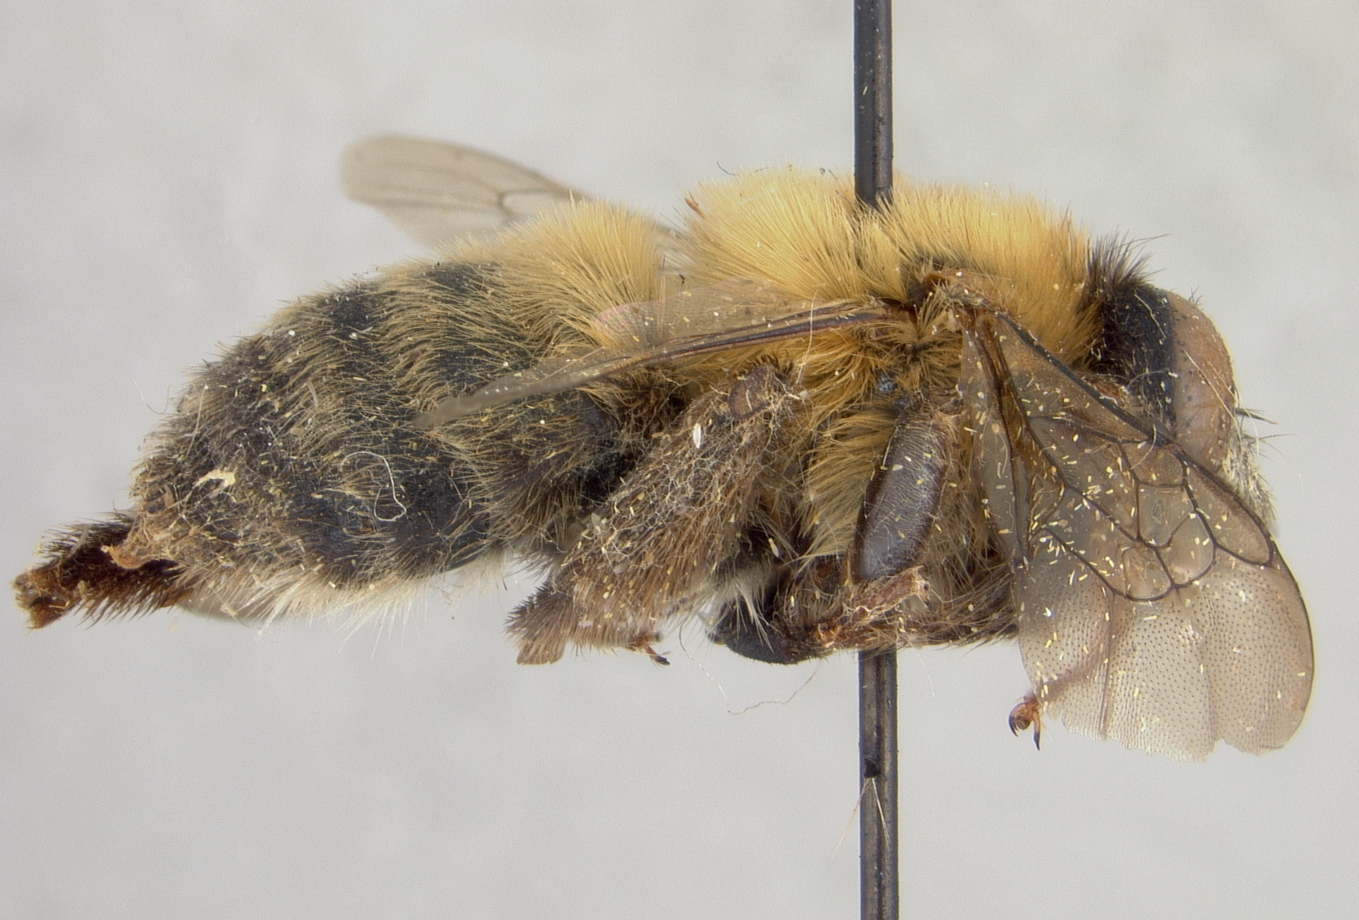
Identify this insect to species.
Anthophora abjuncta
